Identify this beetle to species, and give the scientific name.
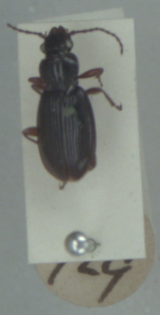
Patrobus atrorufus
